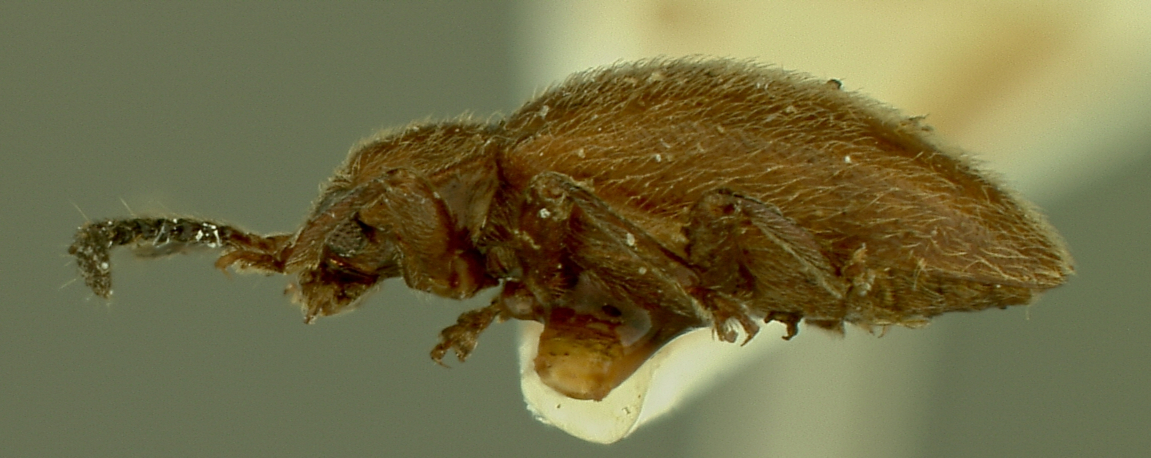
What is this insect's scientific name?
Saula lobatipes
